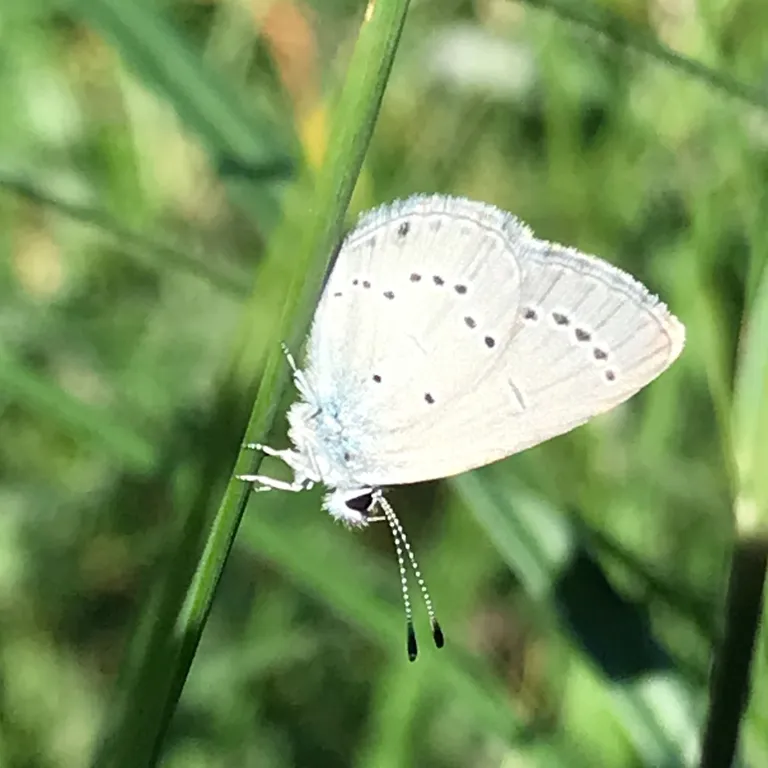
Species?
Cupido minimus
